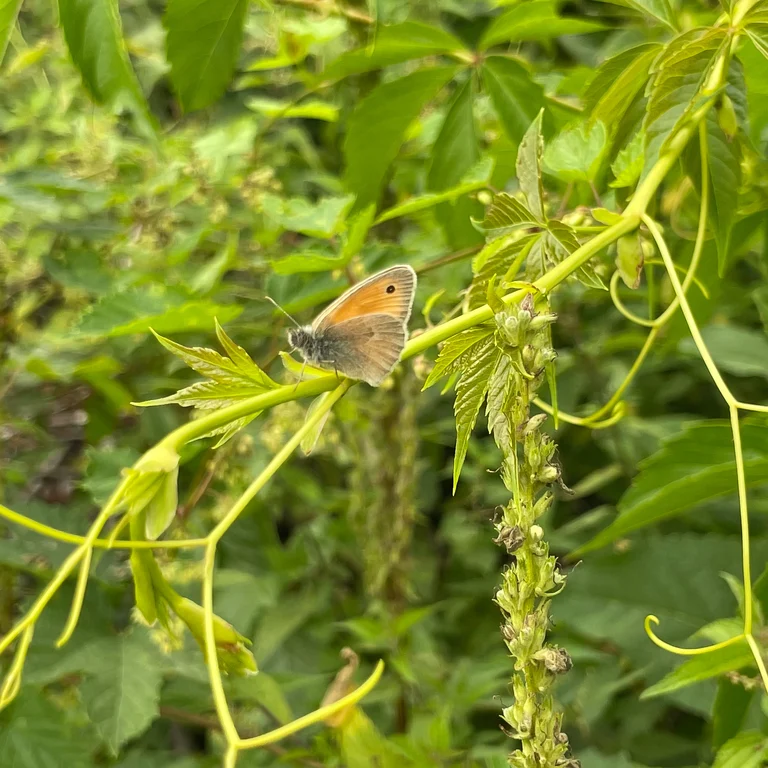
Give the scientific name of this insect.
Coenonympha pamphilus
